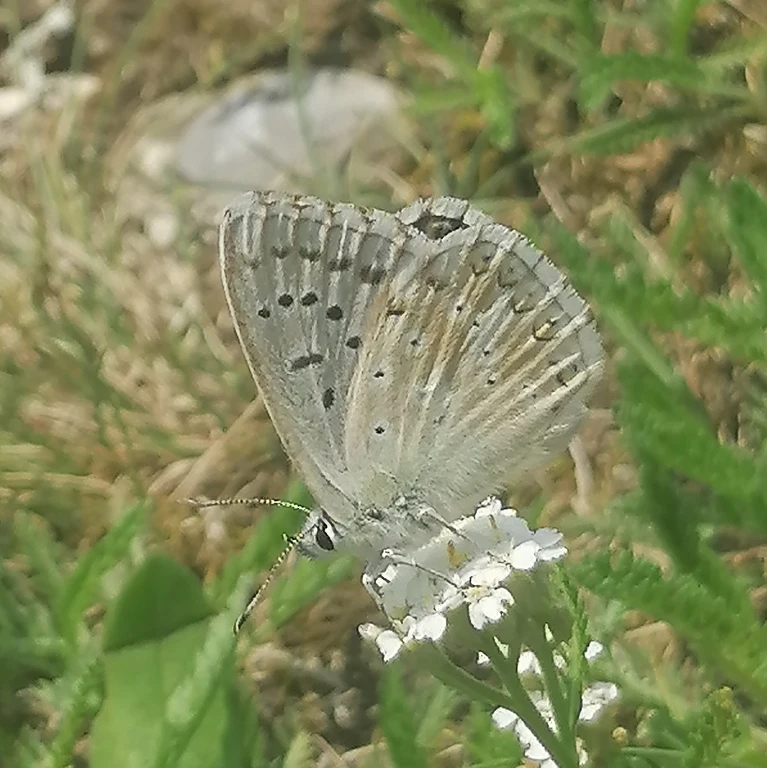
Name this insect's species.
Lysandra coridon
